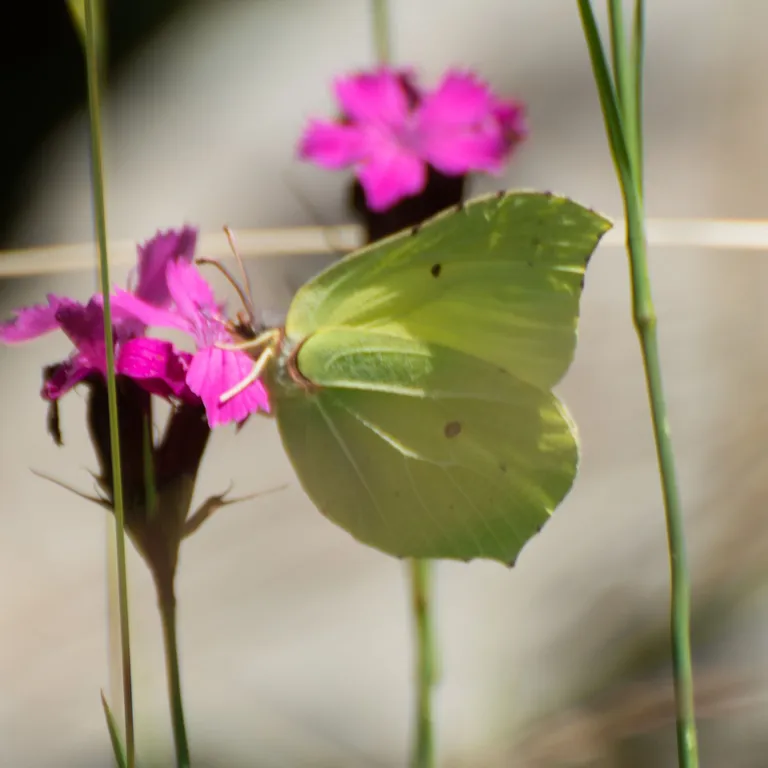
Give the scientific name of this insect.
Gonepteryx rhamni
